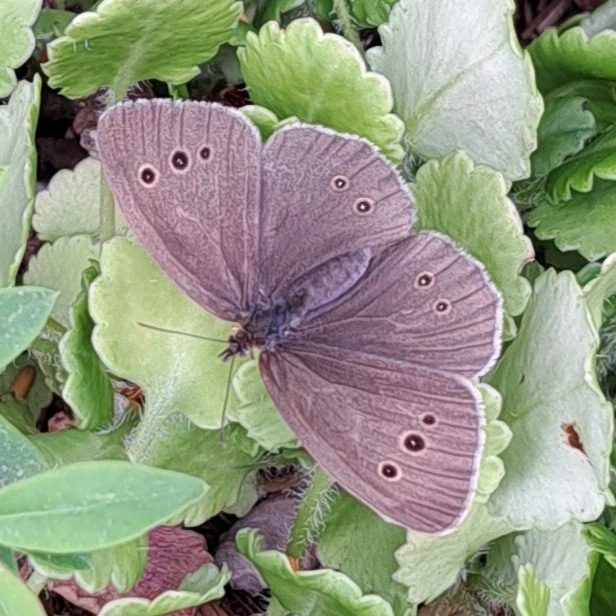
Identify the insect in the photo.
Aphantopus hyperantus
